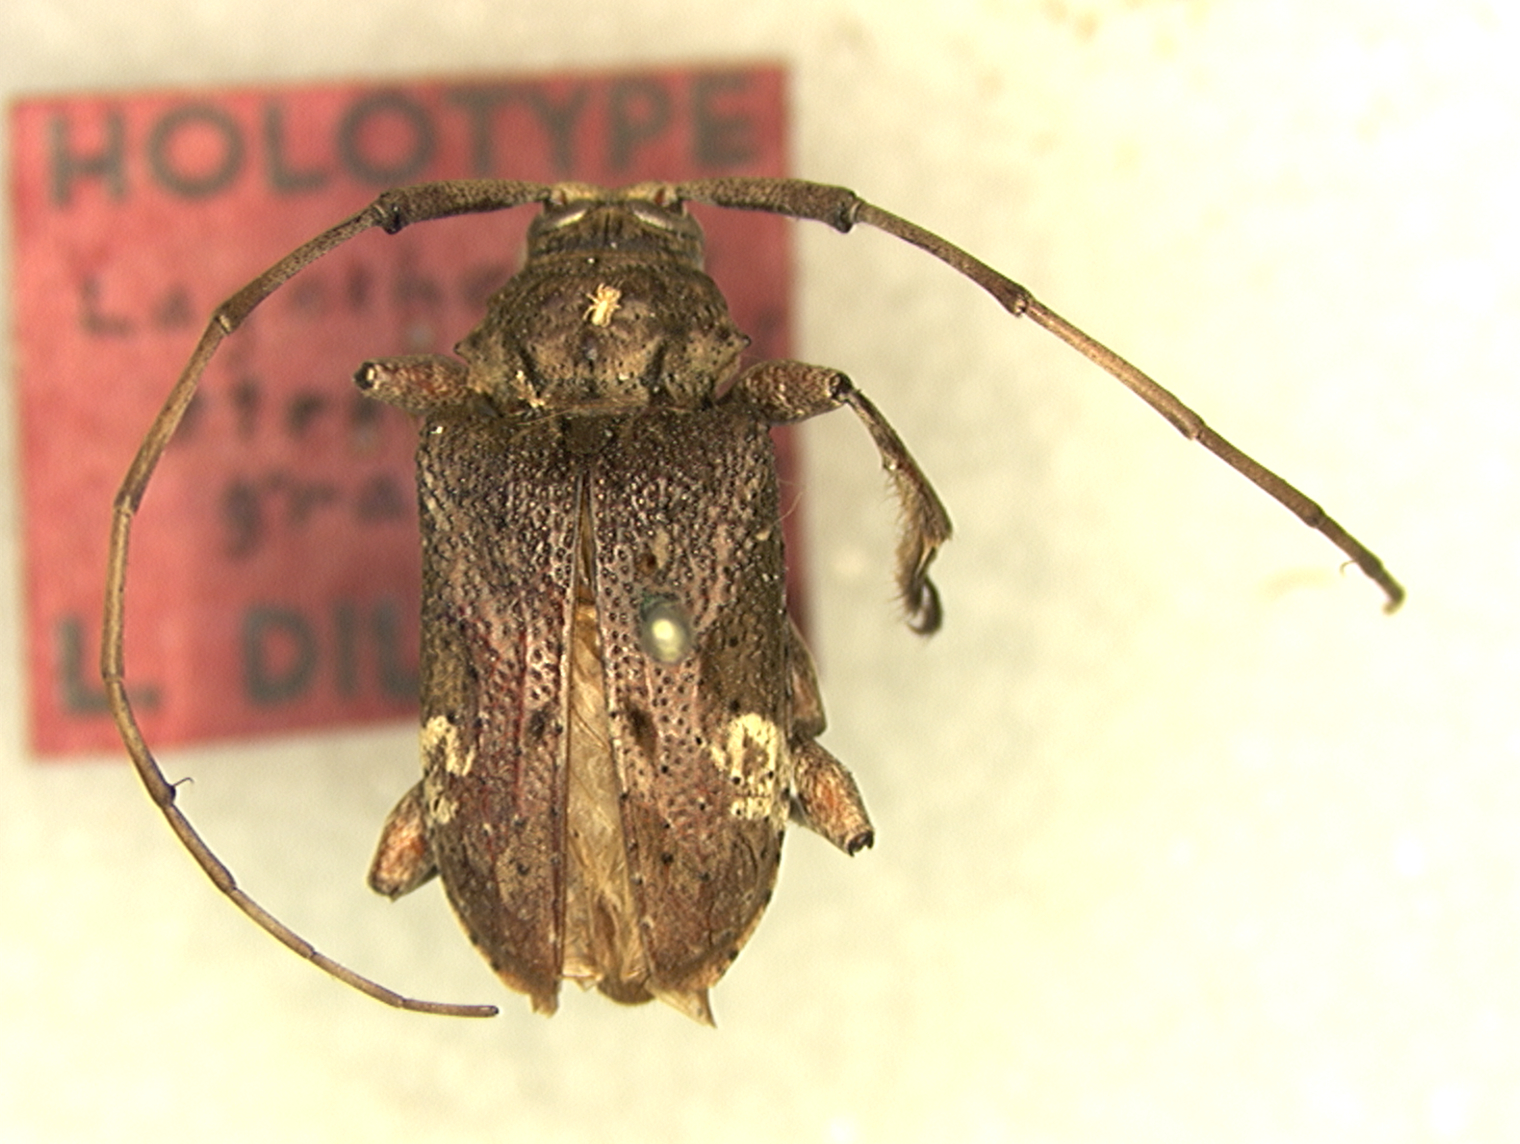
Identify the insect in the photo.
Lagocheirus araneiformis (also Lagocheirus stroheckeri)
